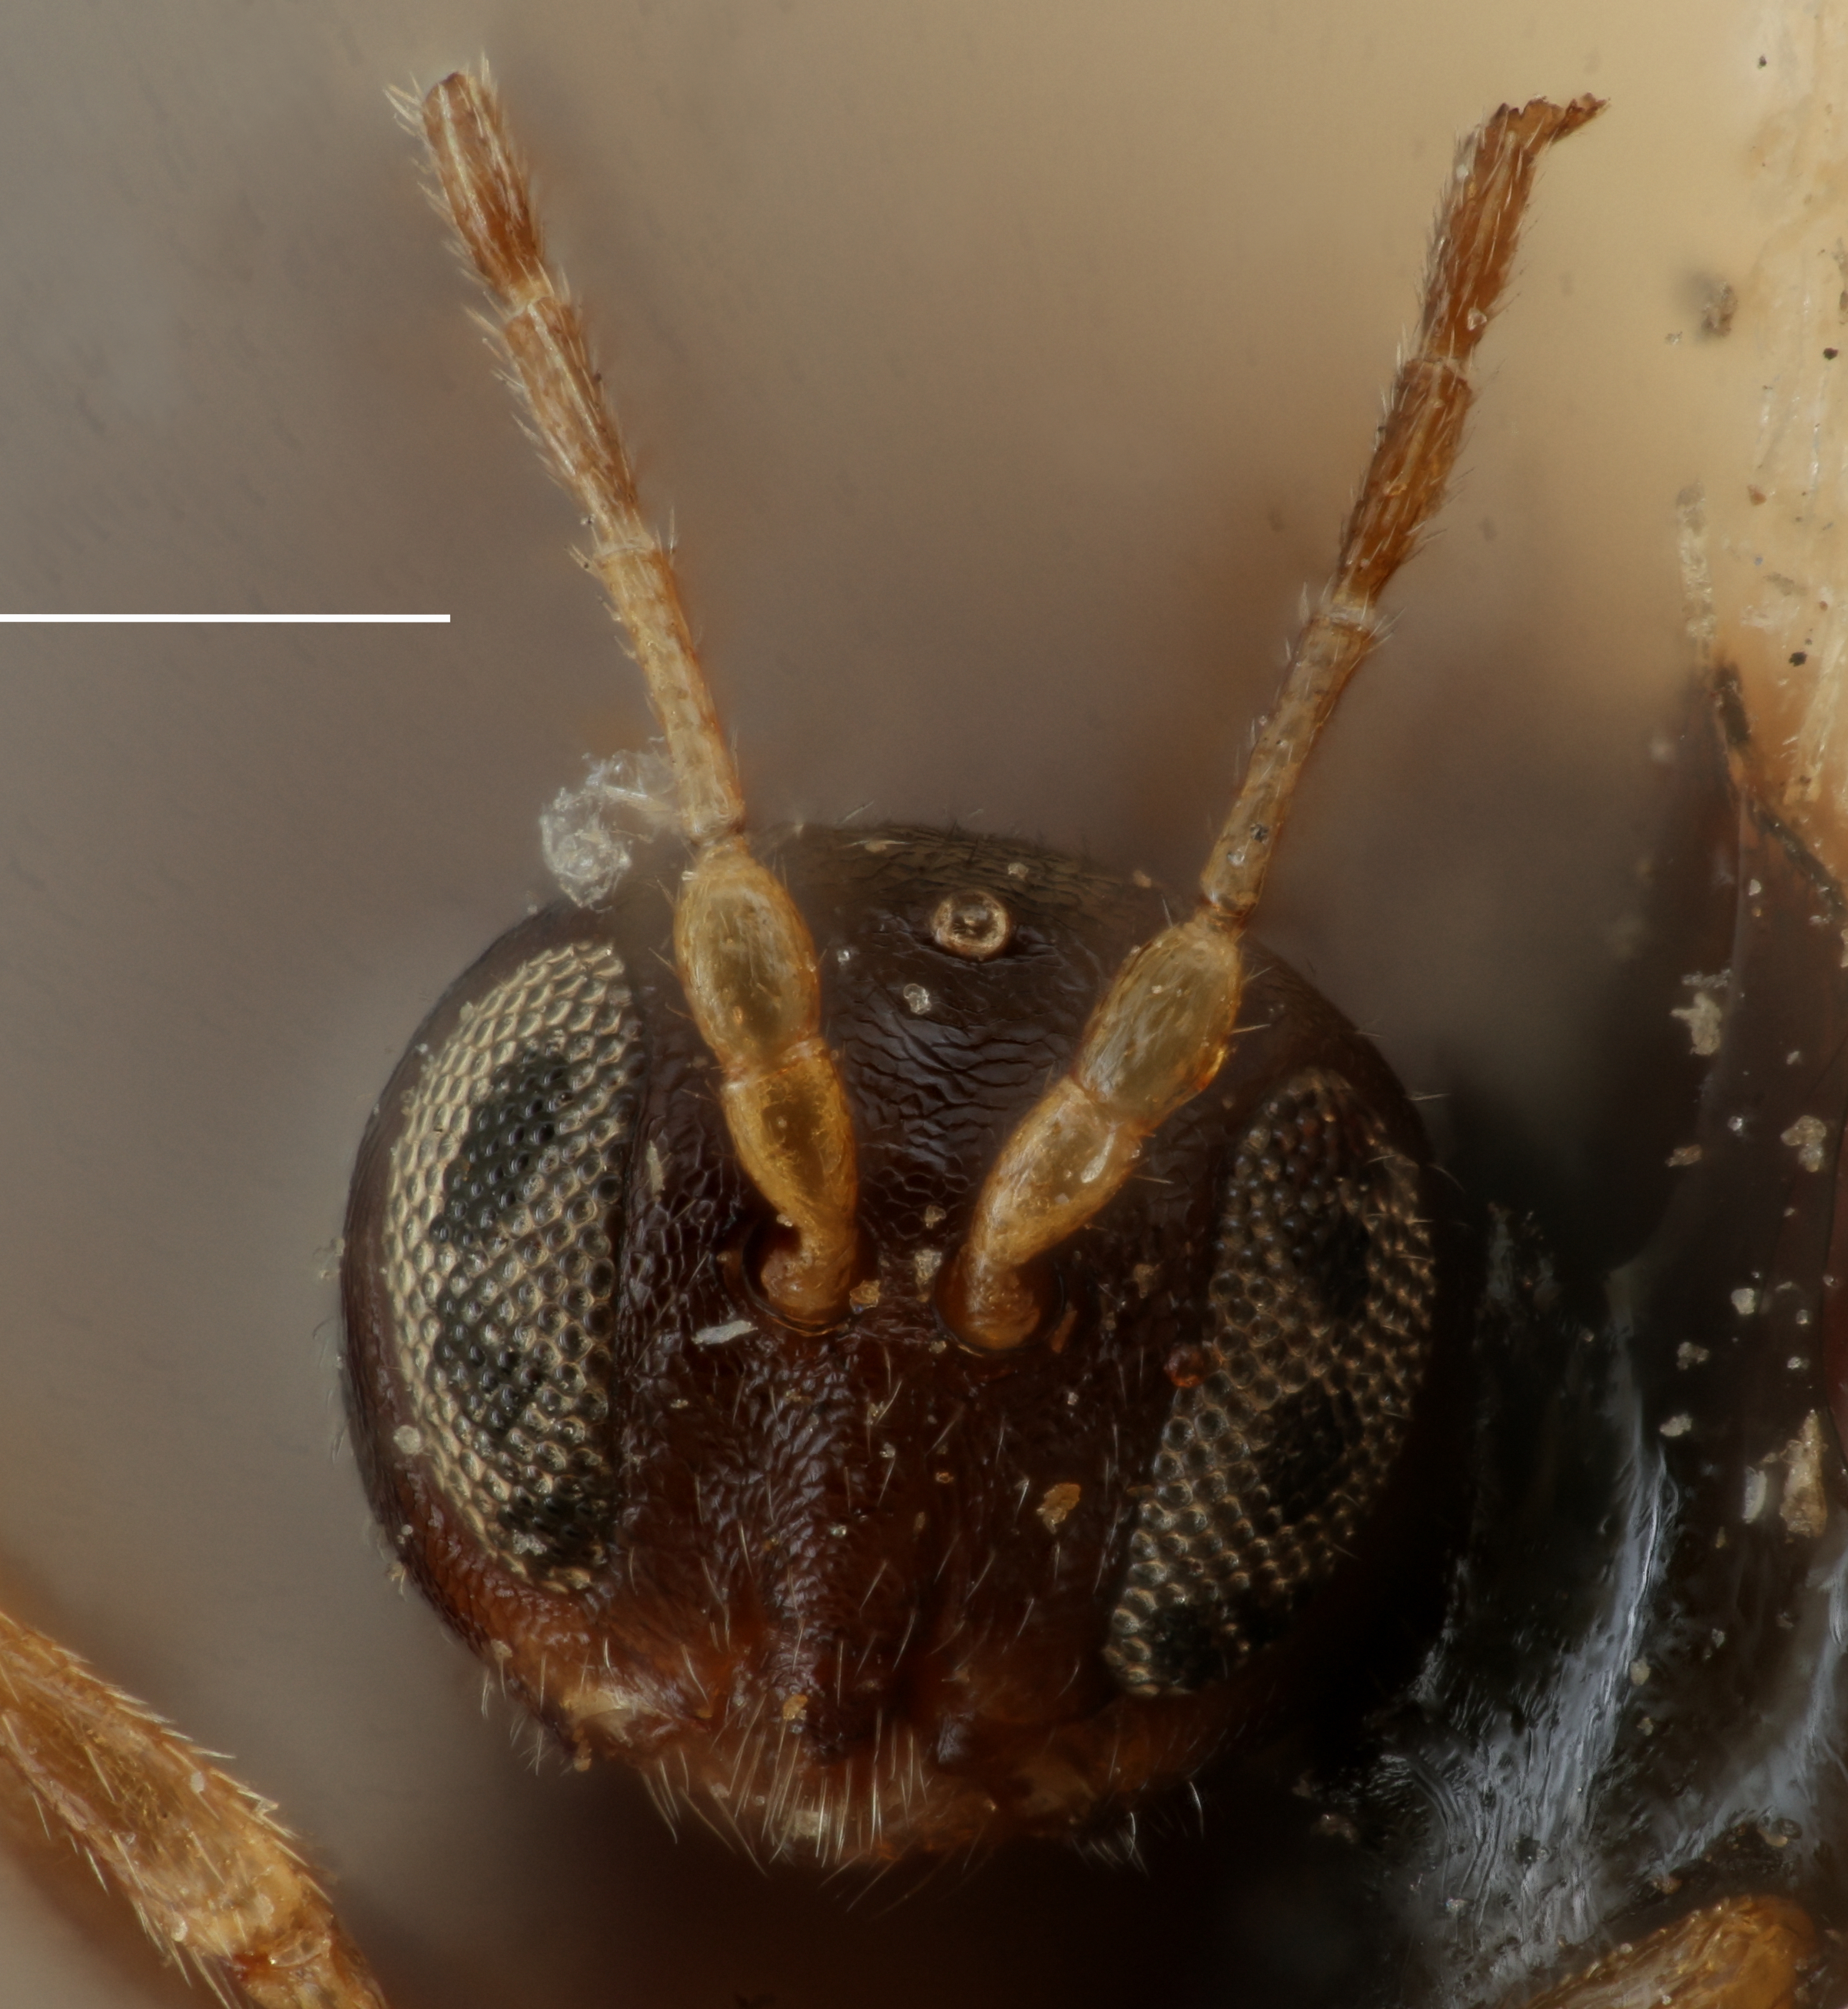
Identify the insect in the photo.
Neuroterus cockerelli
